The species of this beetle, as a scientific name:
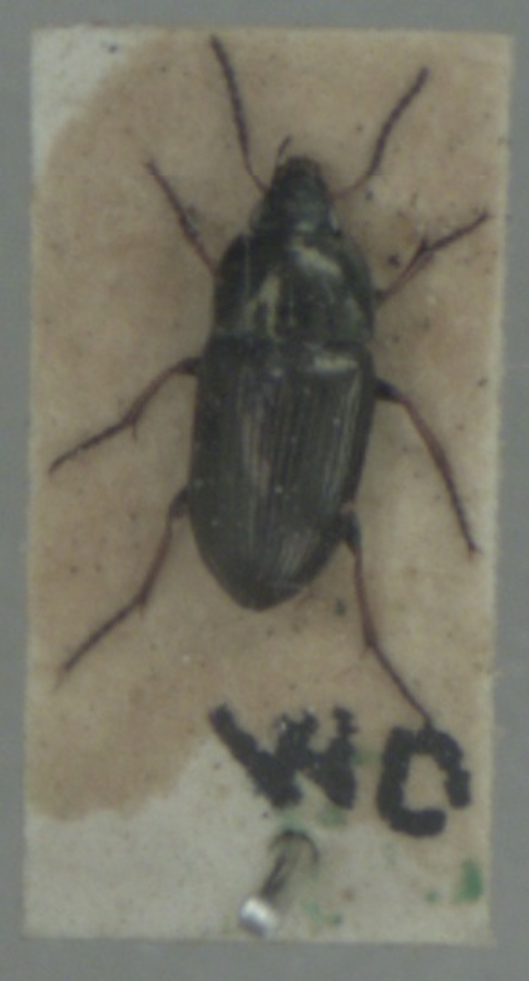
Amara plebeja
